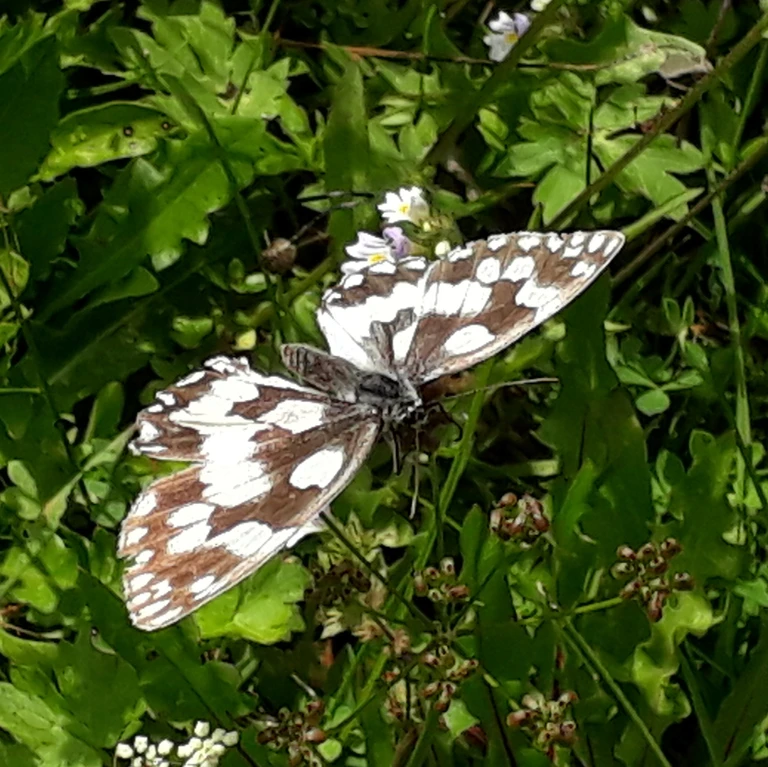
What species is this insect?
Melanargia galathea
